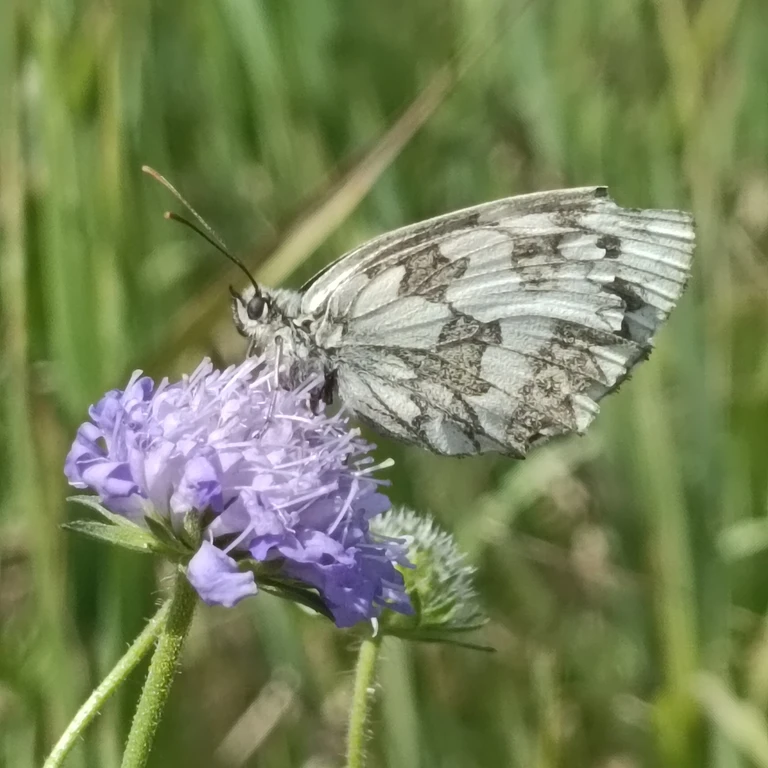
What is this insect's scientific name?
Melanargia galathea
